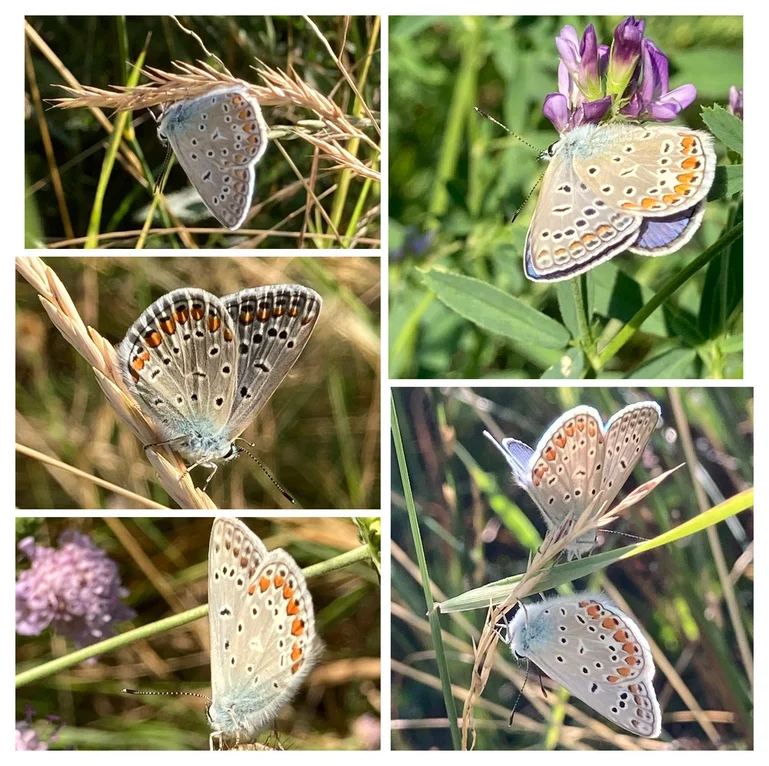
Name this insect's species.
Polyommatus icarus
